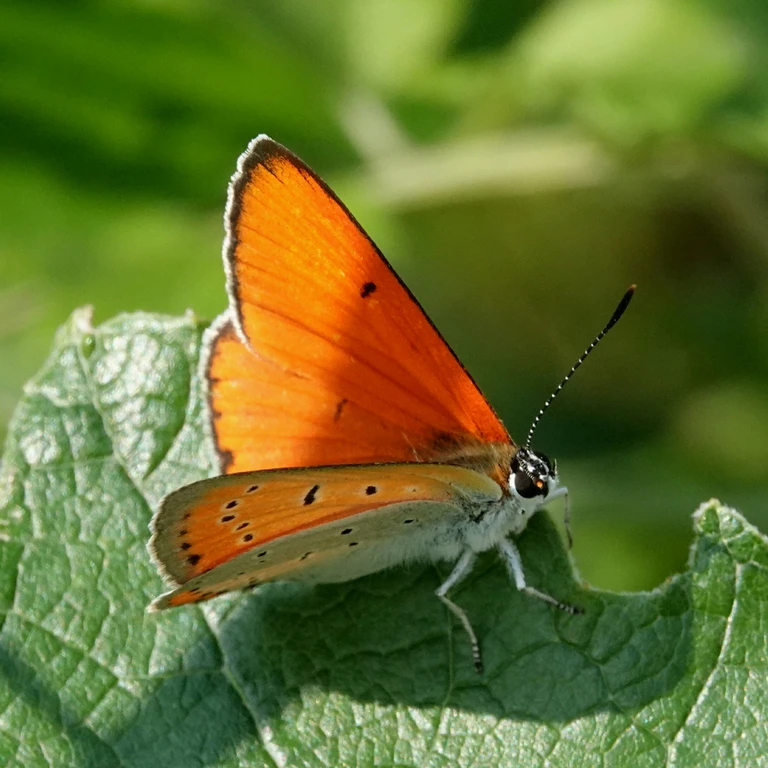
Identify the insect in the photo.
Lycaena dispar
